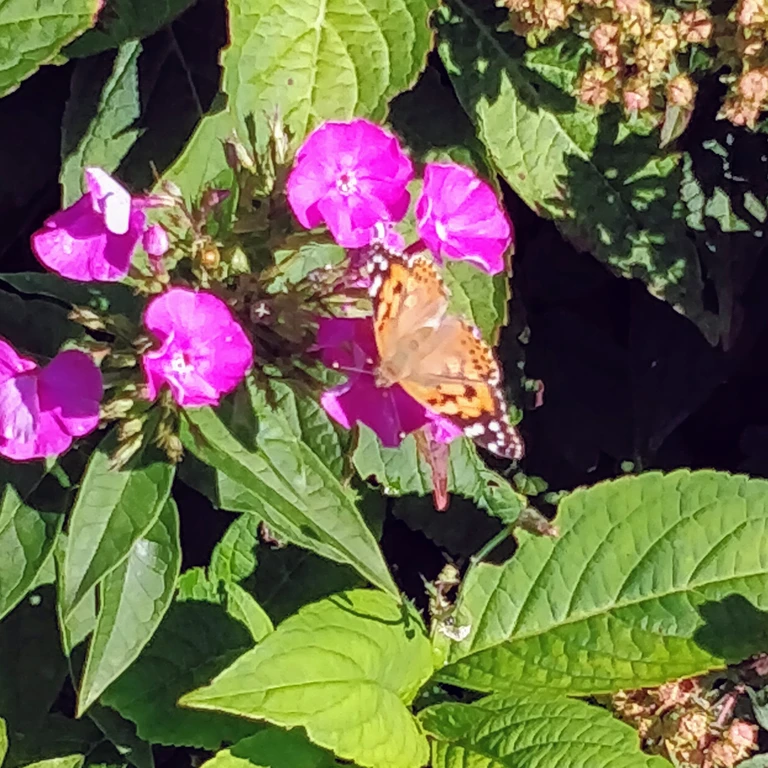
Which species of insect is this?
Vanessa cardui
